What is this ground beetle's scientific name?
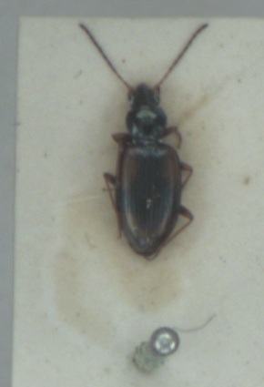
Bembidion bualei
